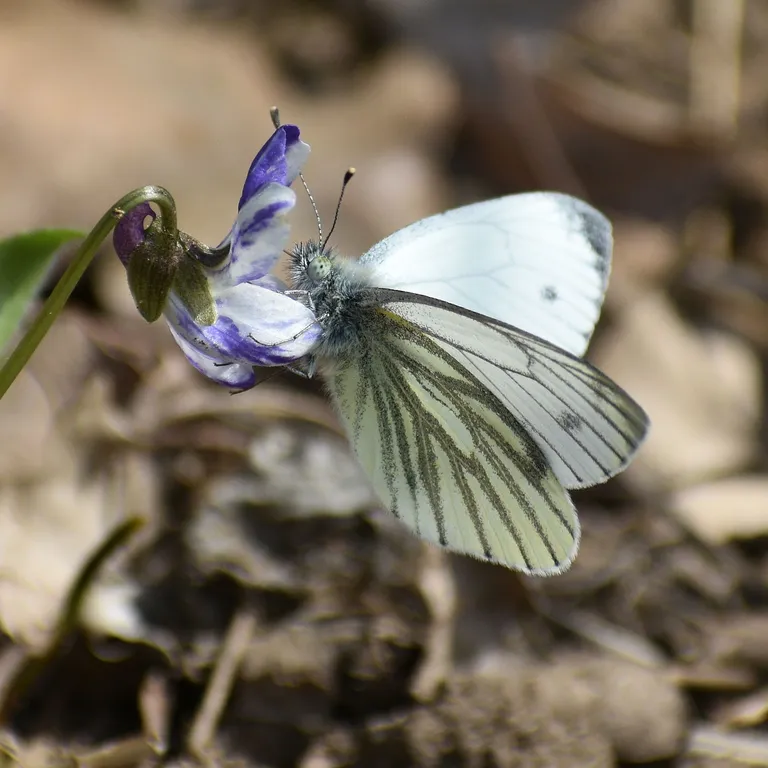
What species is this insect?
Pieris napi
